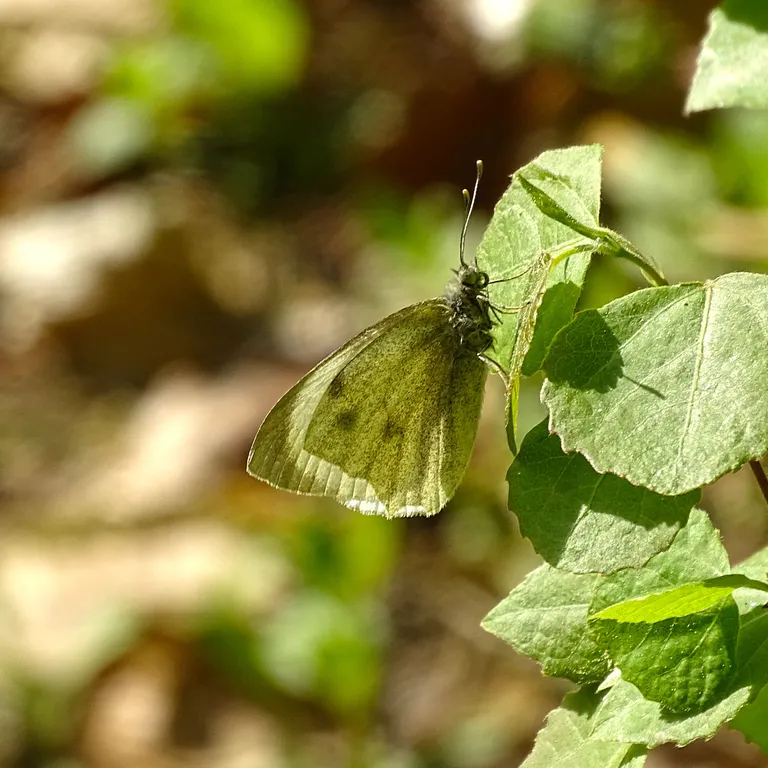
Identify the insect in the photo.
Pieris brassicae
